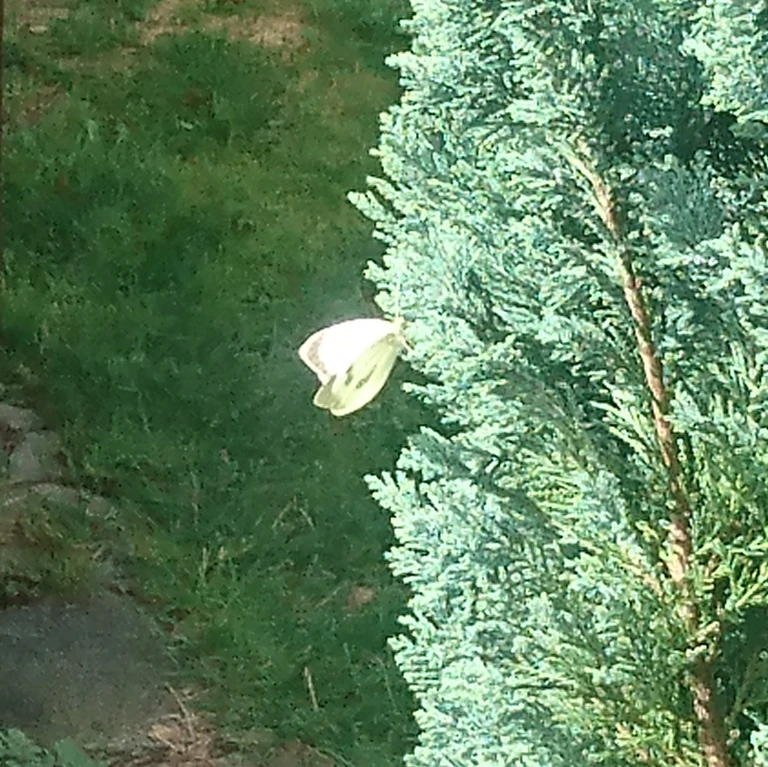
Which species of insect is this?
Pieris brassicae
